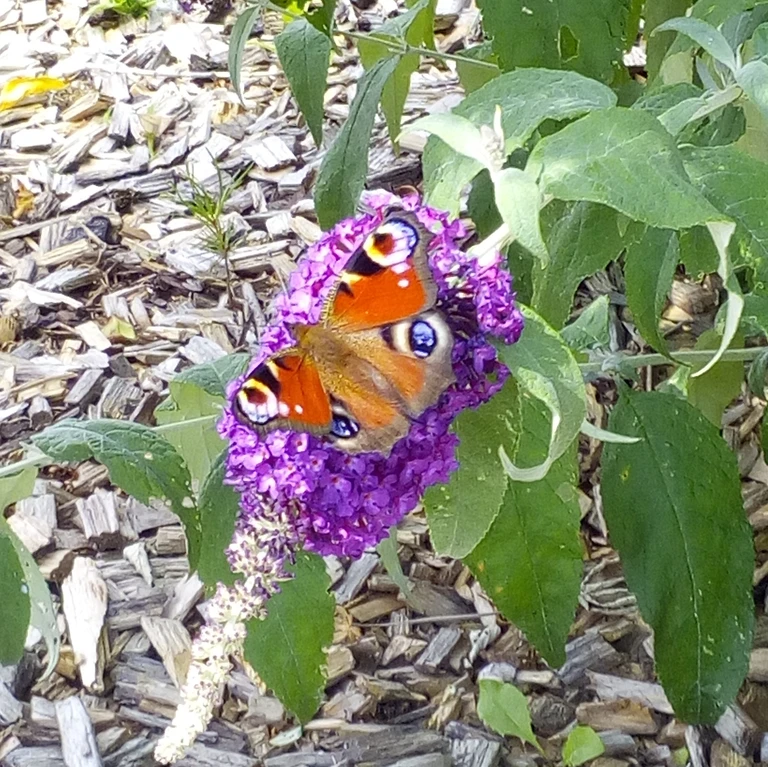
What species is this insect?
Aglais io
